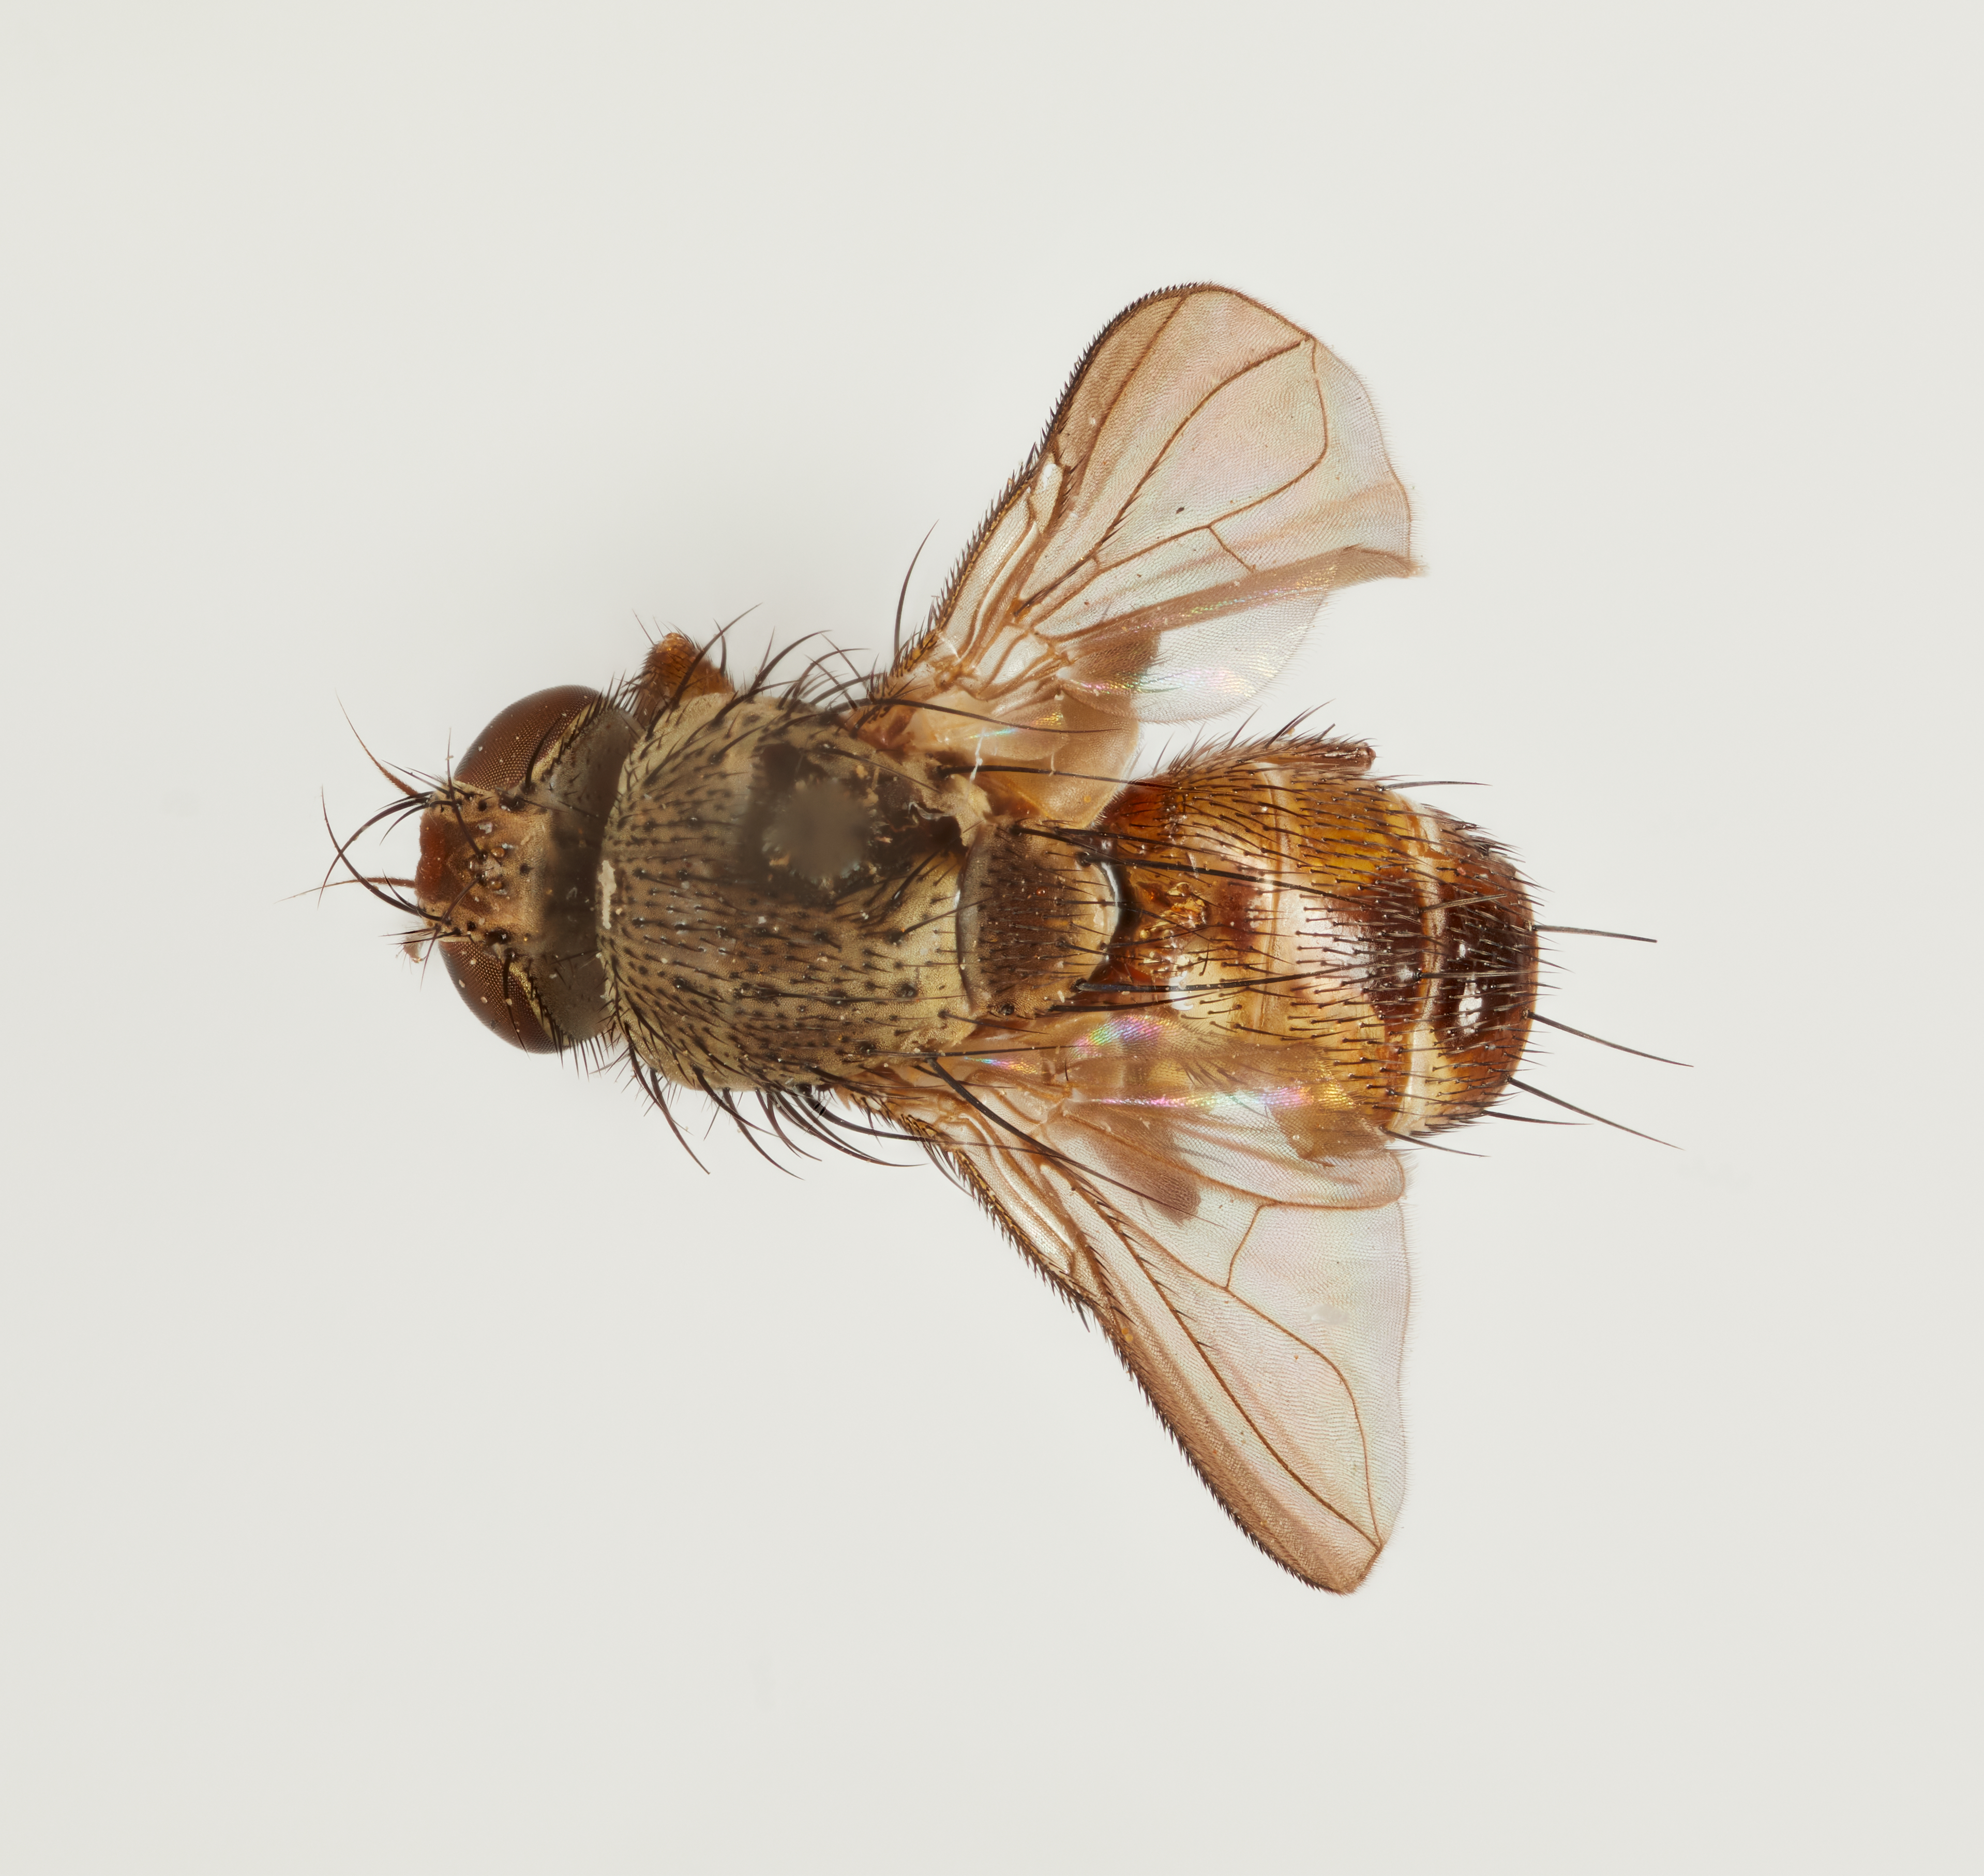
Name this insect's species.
Uruactia uruhuasi
